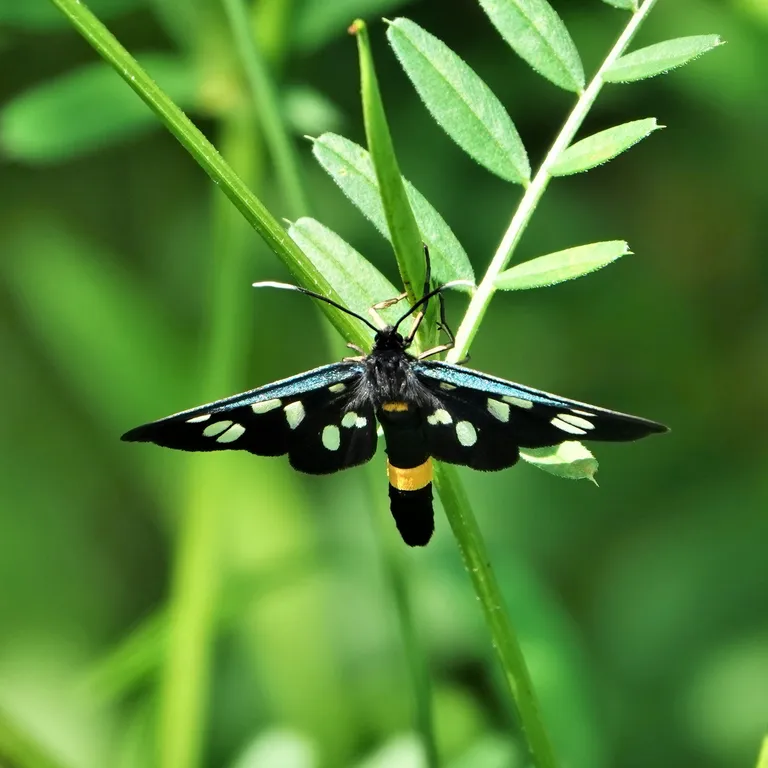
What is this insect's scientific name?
Amata phegea
